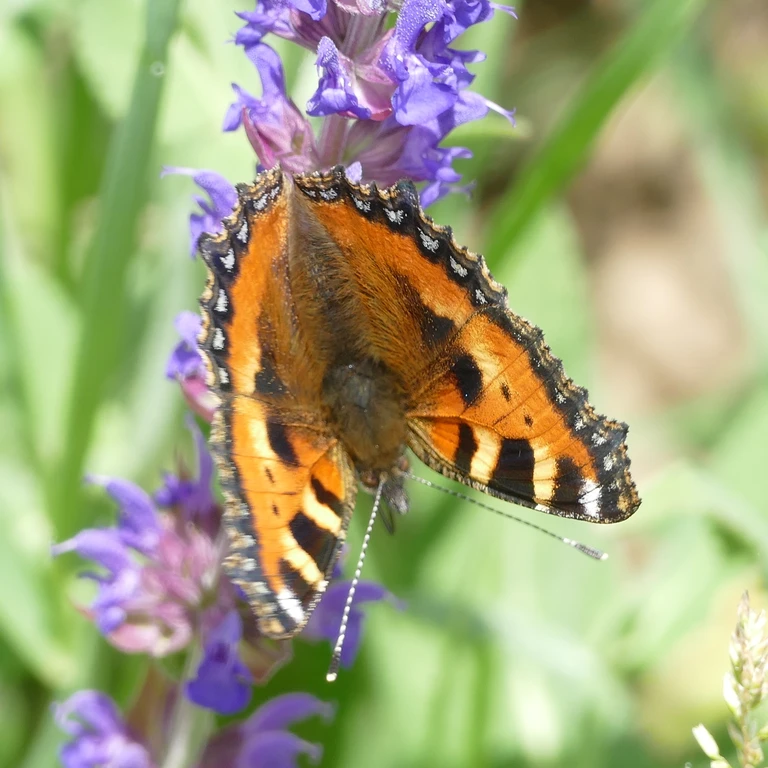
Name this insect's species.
Aglais urticae
